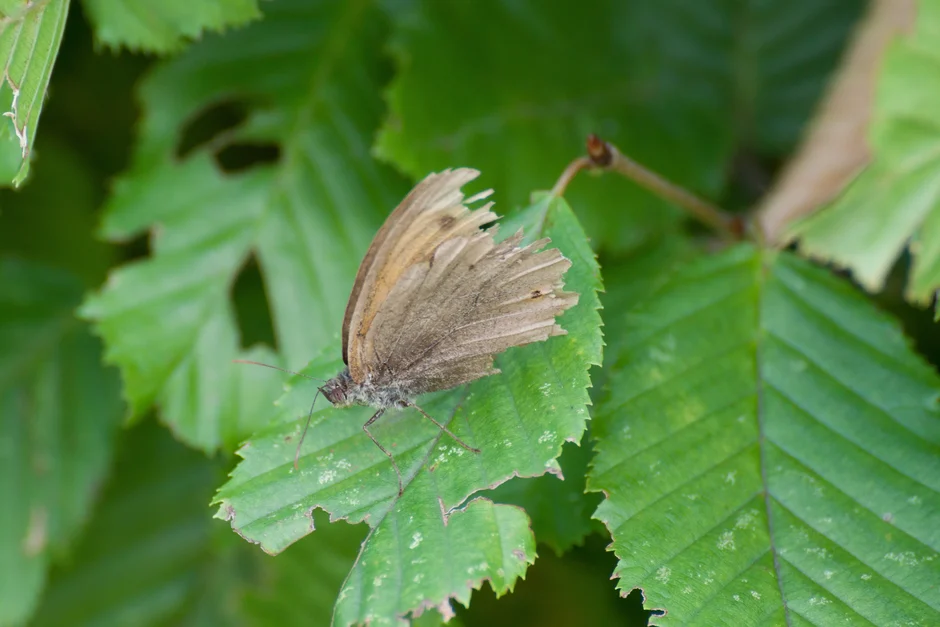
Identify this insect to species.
Maniola jurtina
